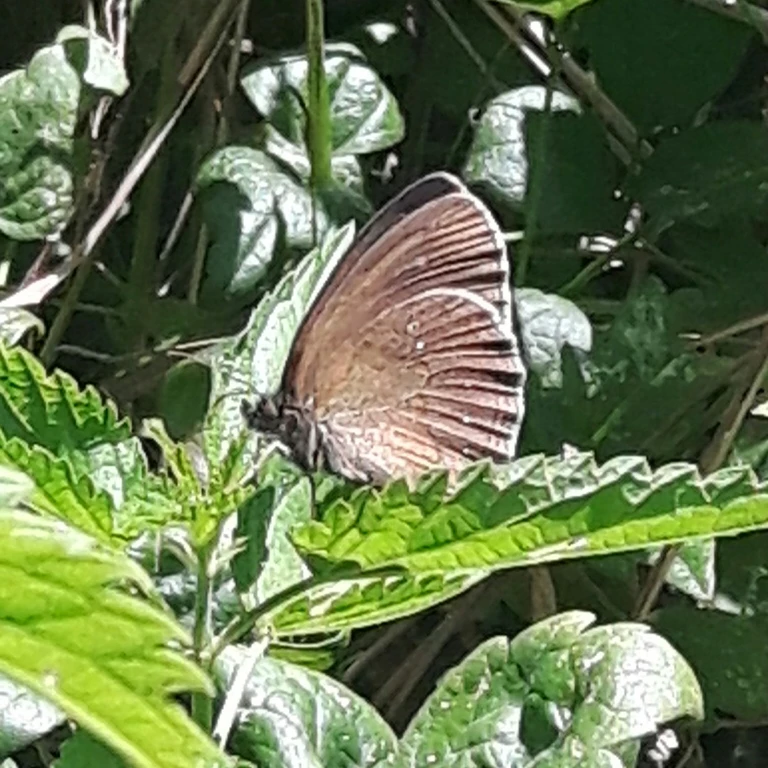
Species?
Aphantopus hyperantus
